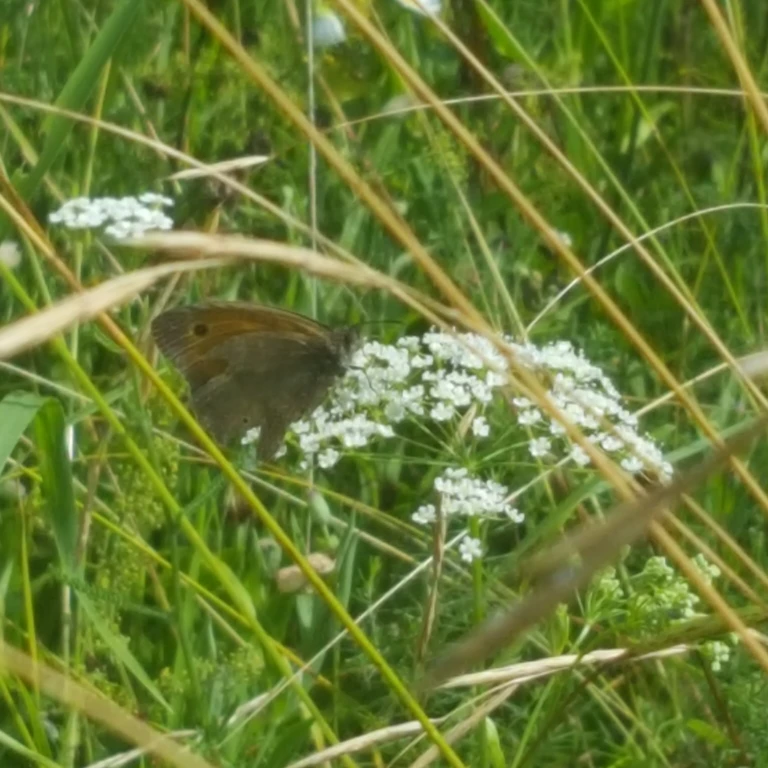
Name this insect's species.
Maniola jurtina
